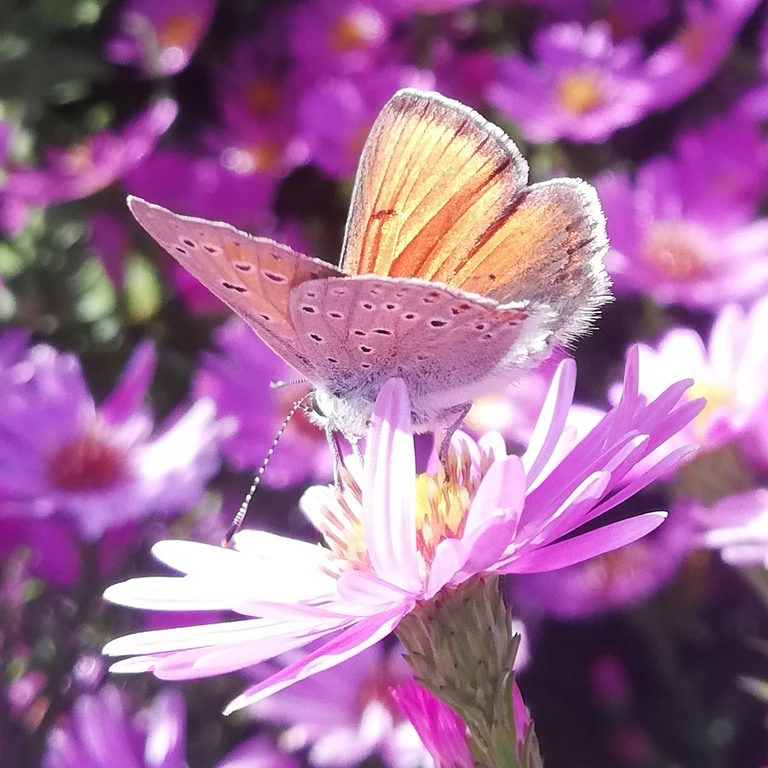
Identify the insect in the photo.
Lycaena hippothoe (also Palaeochrysophanus hippothoe)
